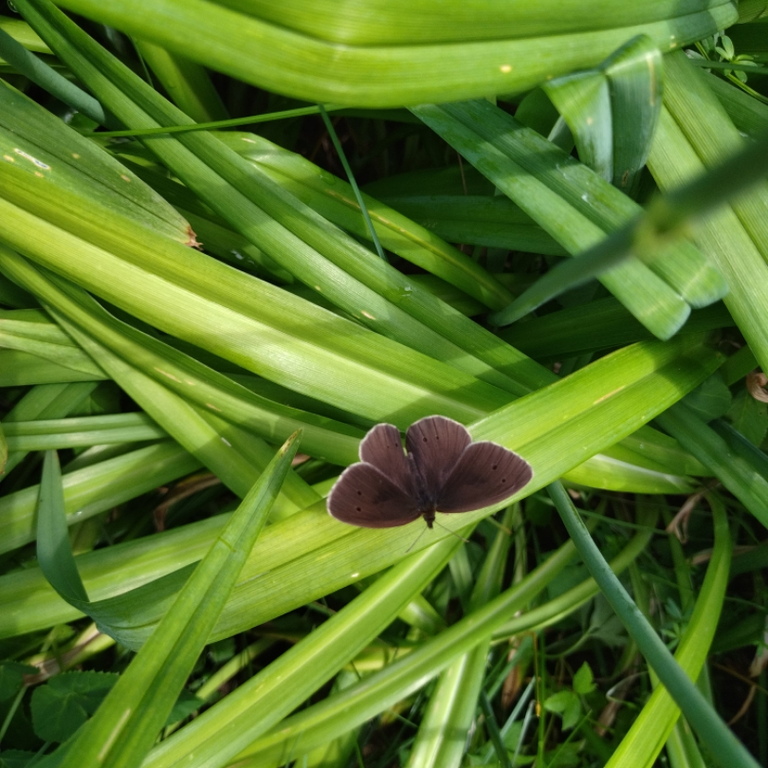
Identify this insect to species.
Aphantopus hyperantus
